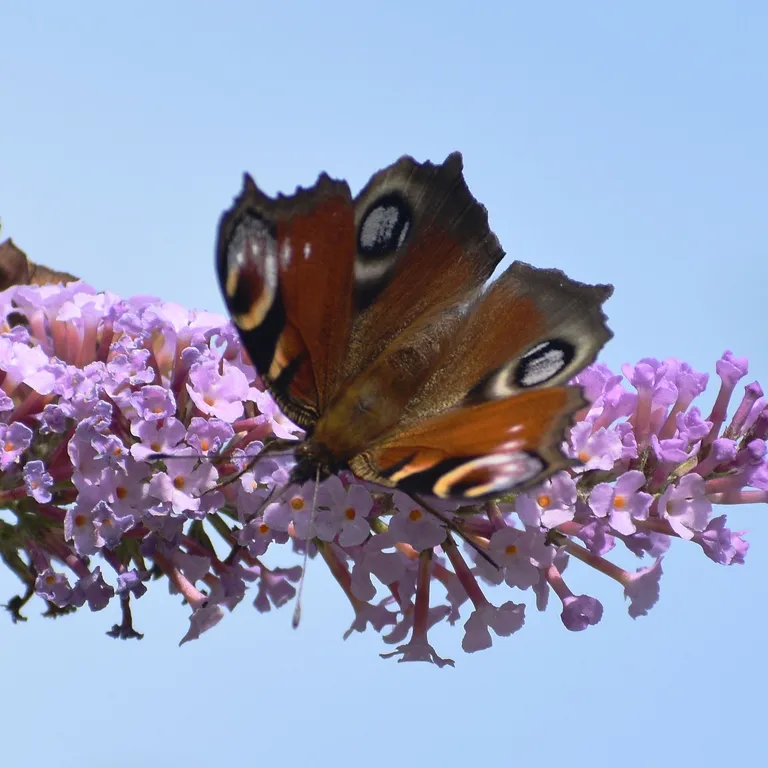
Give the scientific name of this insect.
Aglais io
